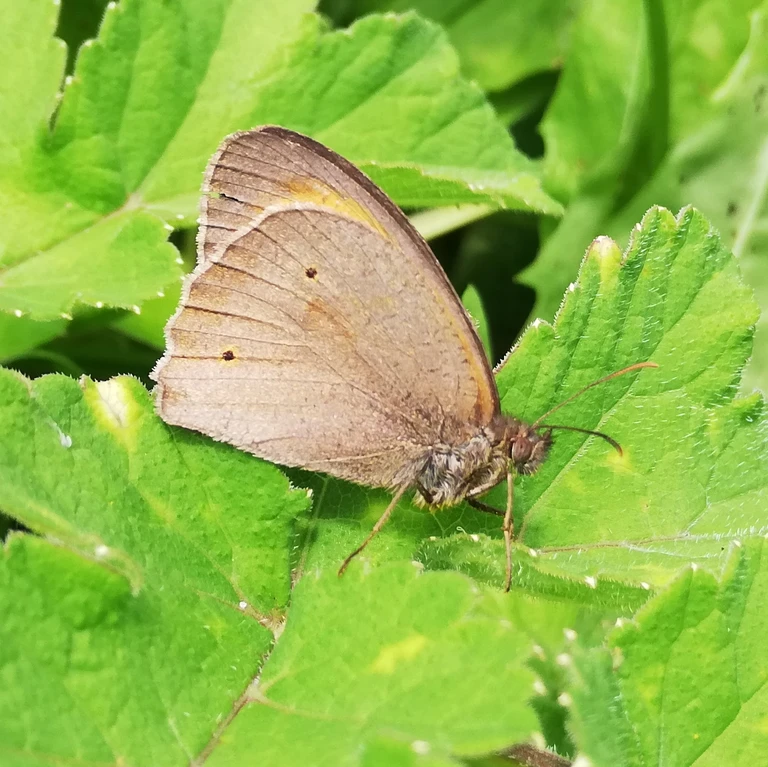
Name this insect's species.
Maniola jurtina
